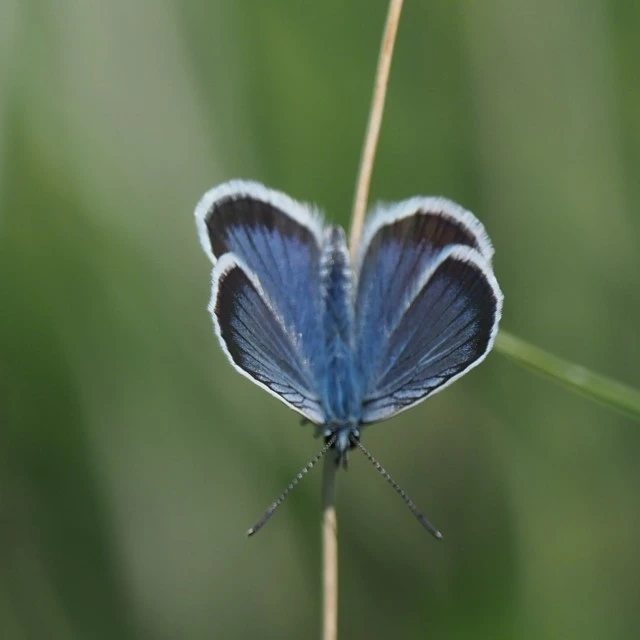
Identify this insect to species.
Plebejus argus
